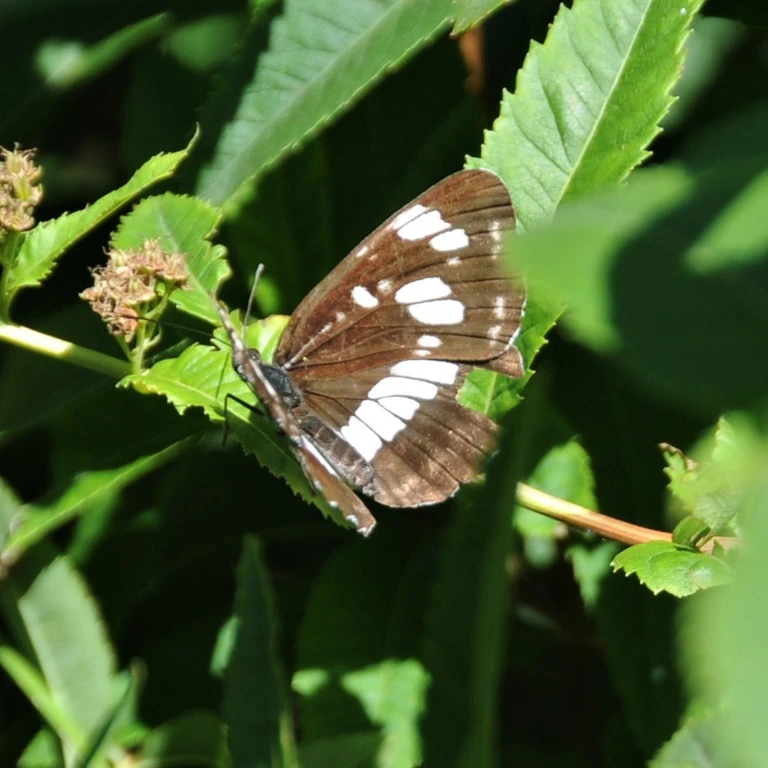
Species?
Neptis rivularis
